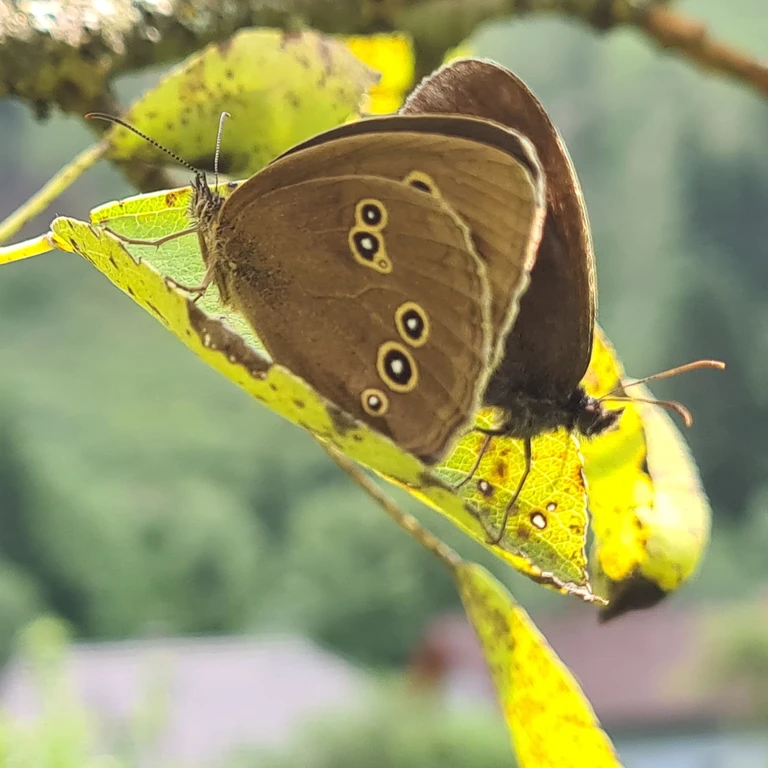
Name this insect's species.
Aphantopus hyperantus
